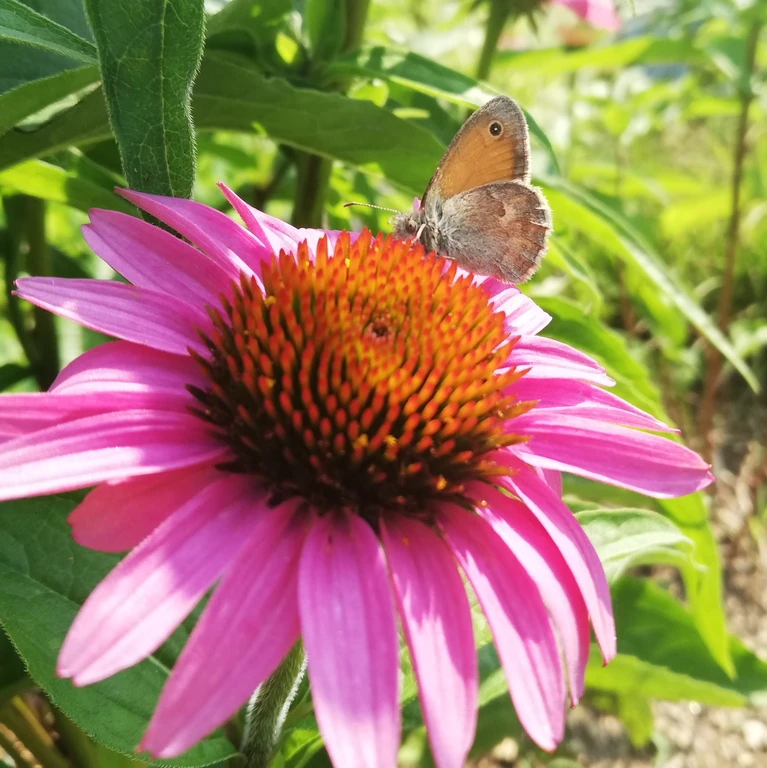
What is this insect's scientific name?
Coenonympha pamphilus
